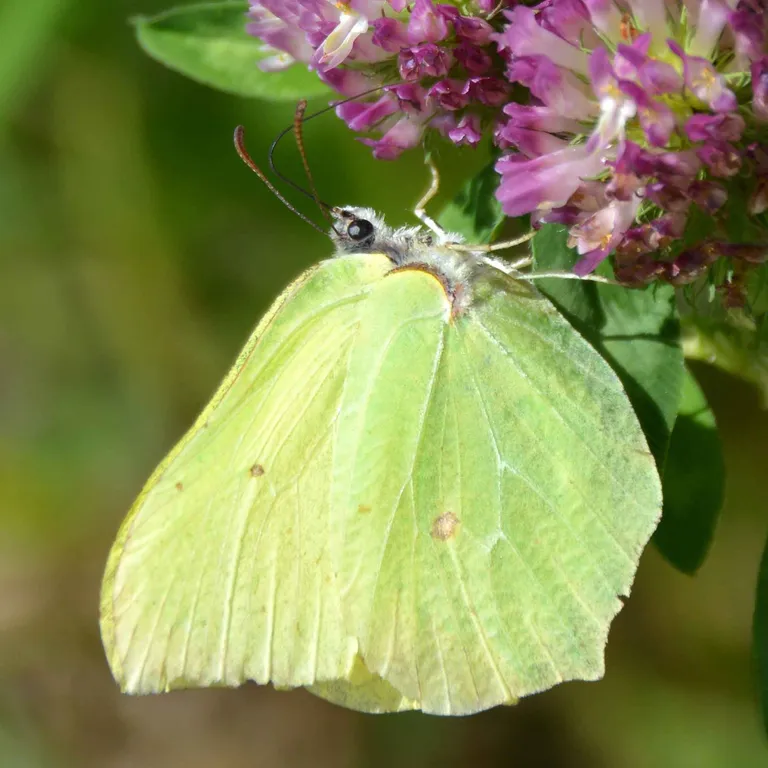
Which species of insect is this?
Gonepteryx rhamni
